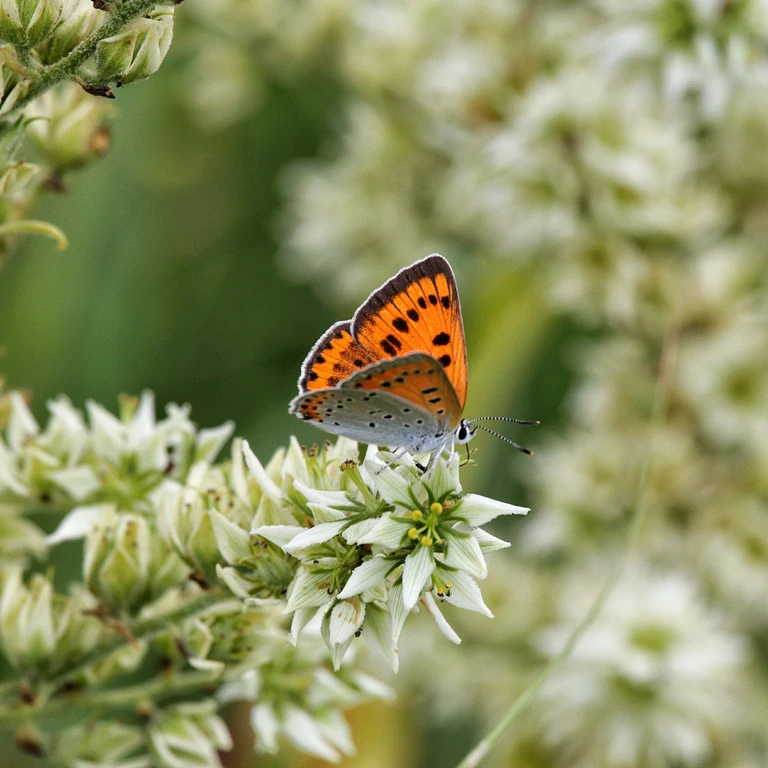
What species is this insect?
Lycaena dispar
